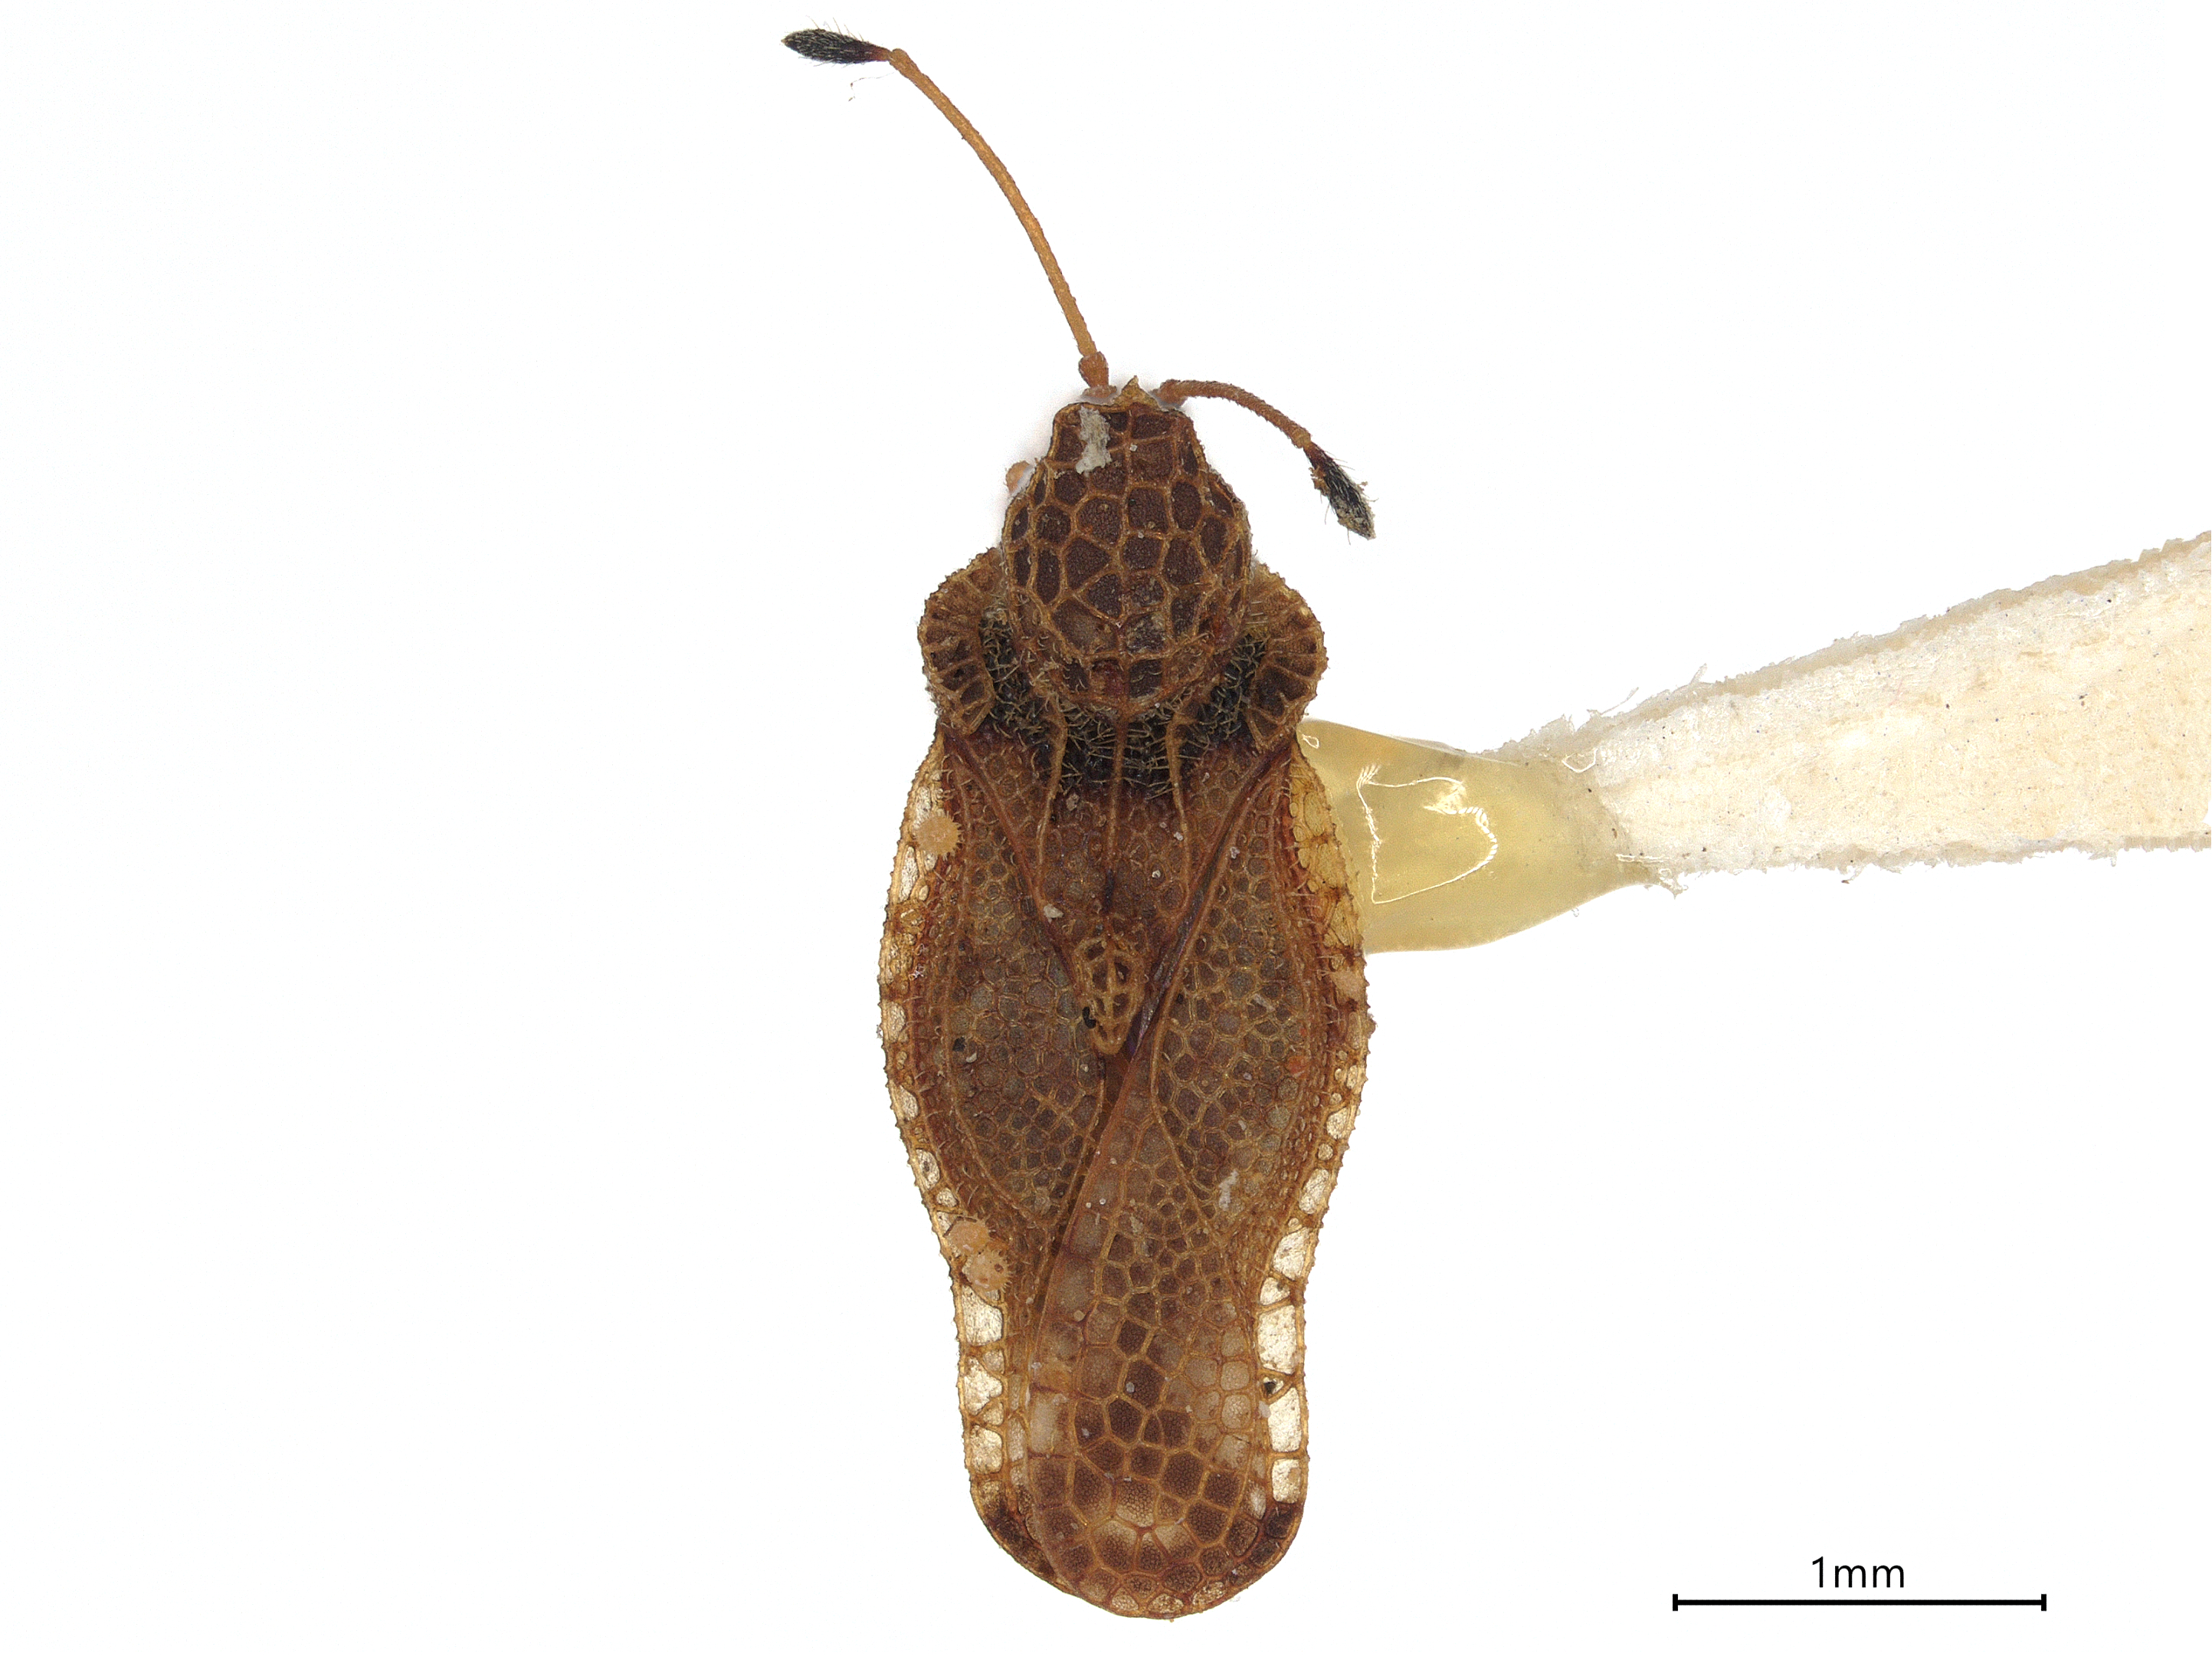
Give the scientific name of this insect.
Habrochila servum
